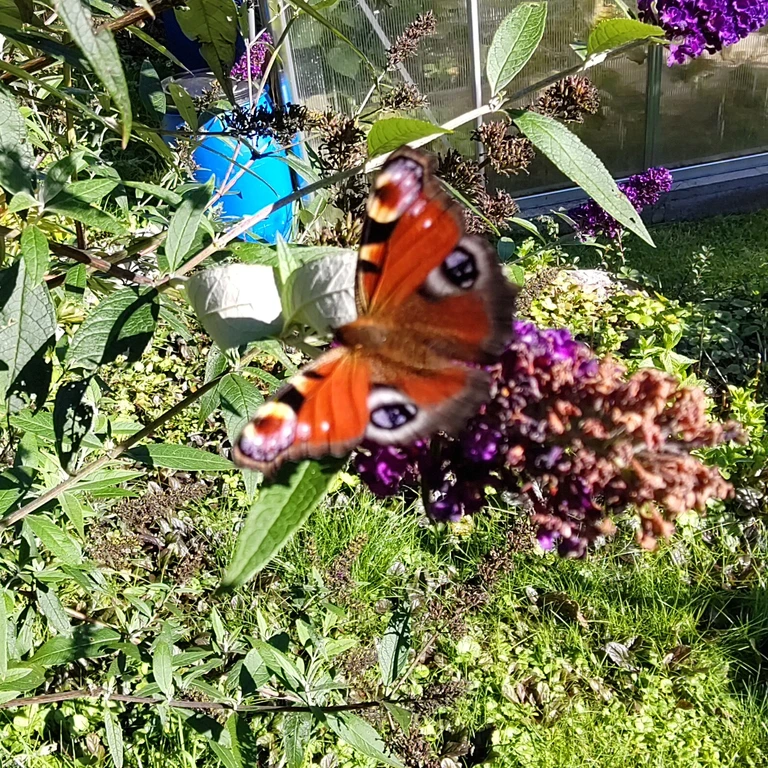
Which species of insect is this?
Aglais io
